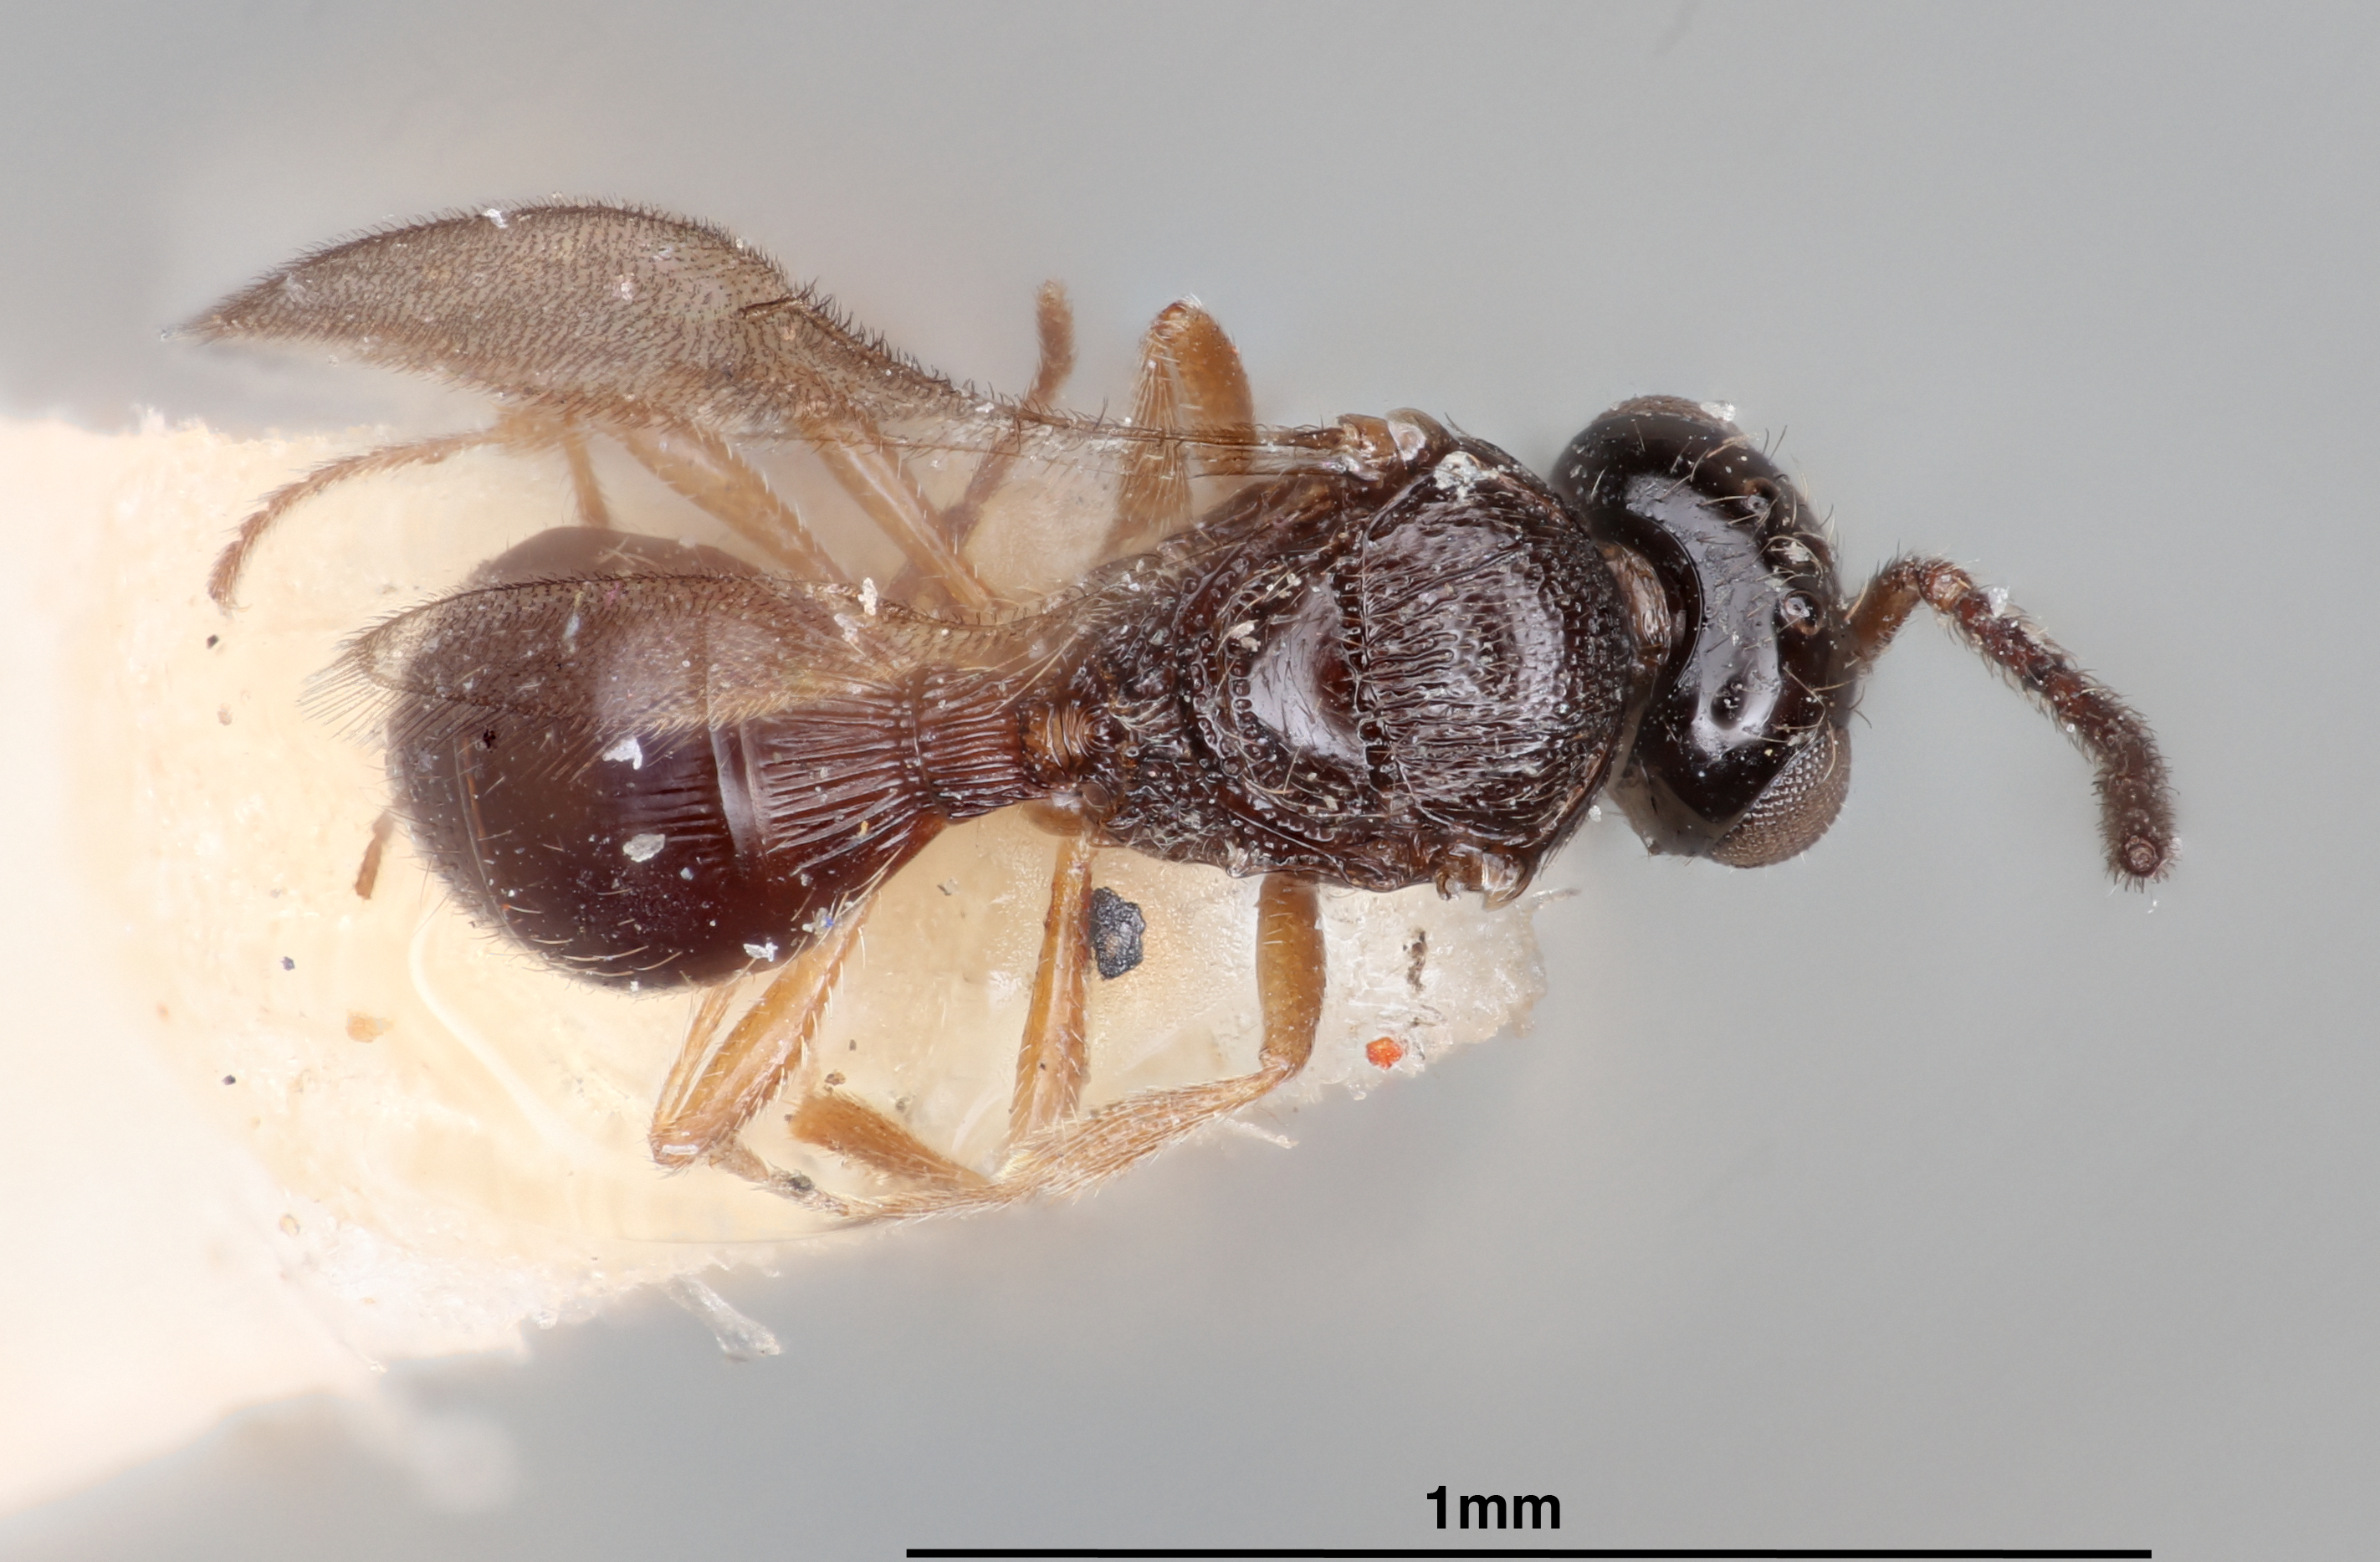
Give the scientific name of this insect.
Trimorus ponmudiensis
